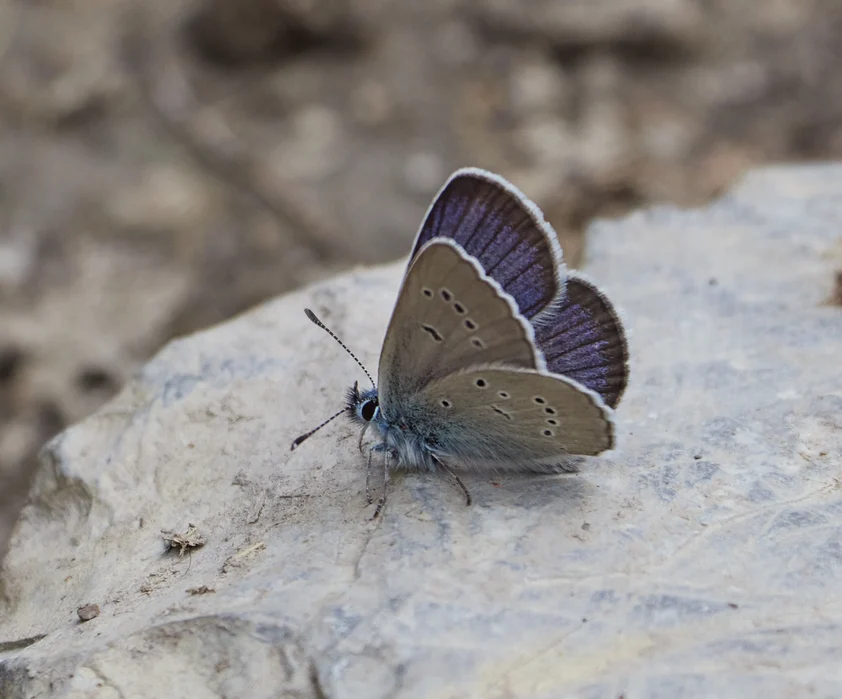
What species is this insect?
Cyaniris semiargus
